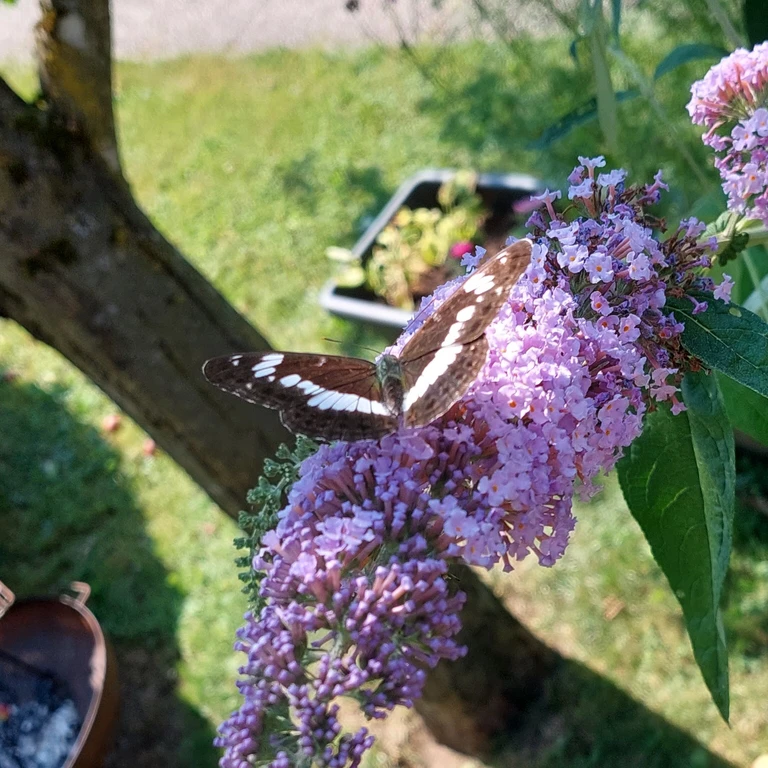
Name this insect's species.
Limenitis camilla (also Ladoga camilla)
